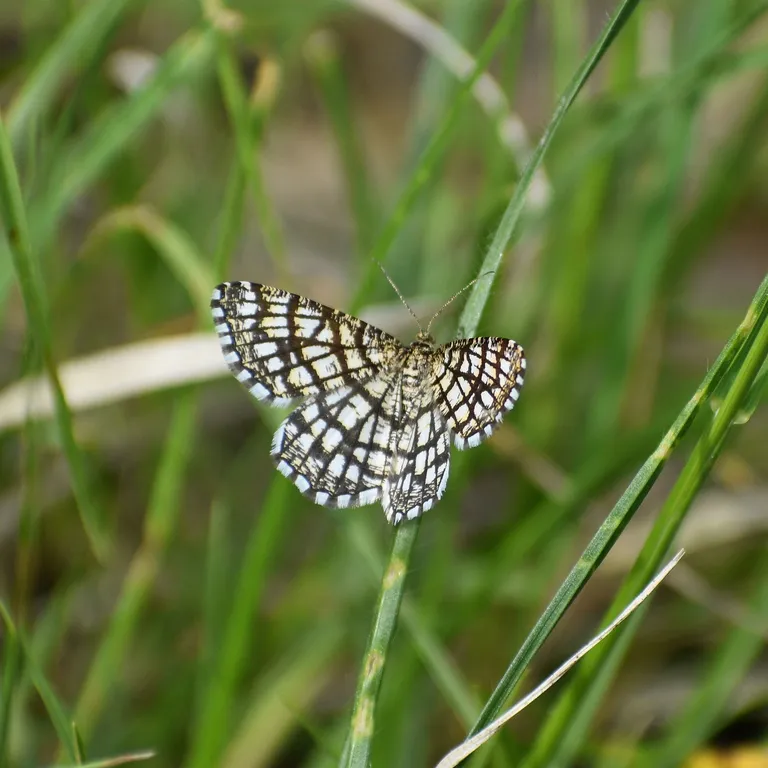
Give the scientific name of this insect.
Chiasmia clathrata
